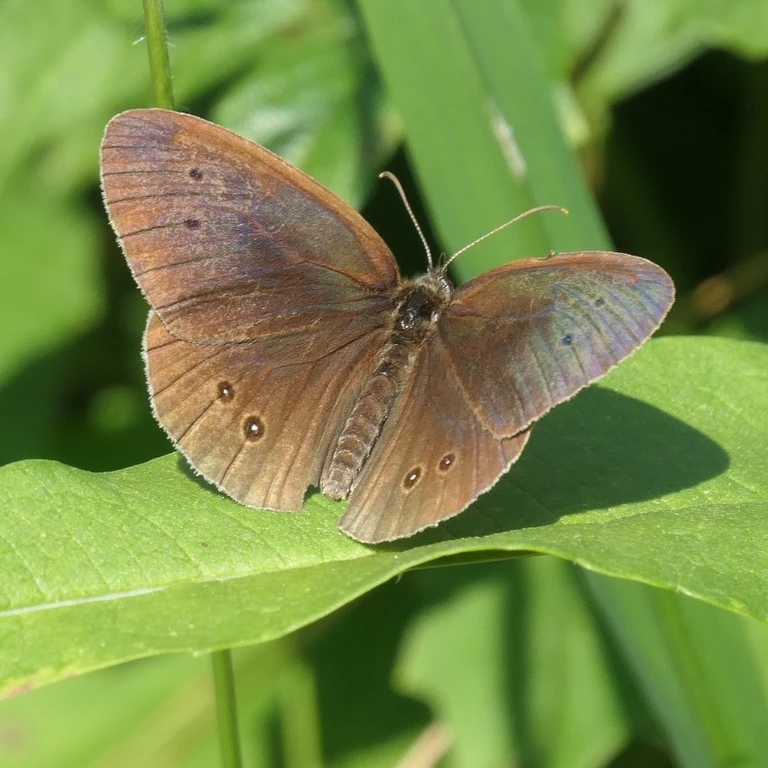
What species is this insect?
Aphantopus hyperantus
